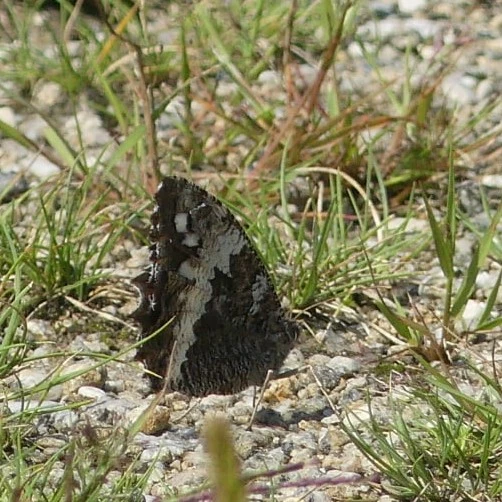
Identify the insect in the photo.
Brintesia circe
